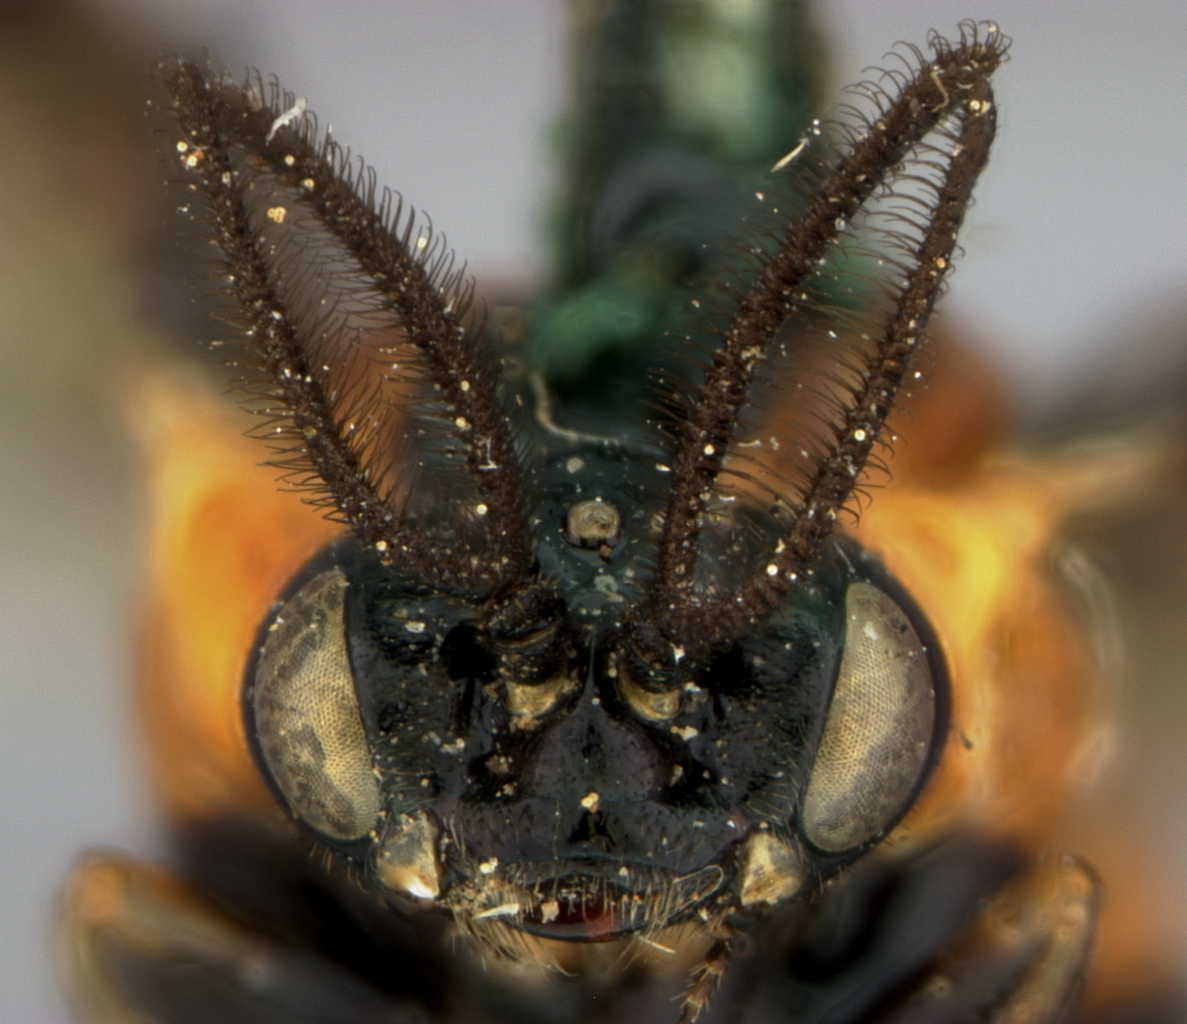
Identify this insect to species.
Nematoneura malvacearum
